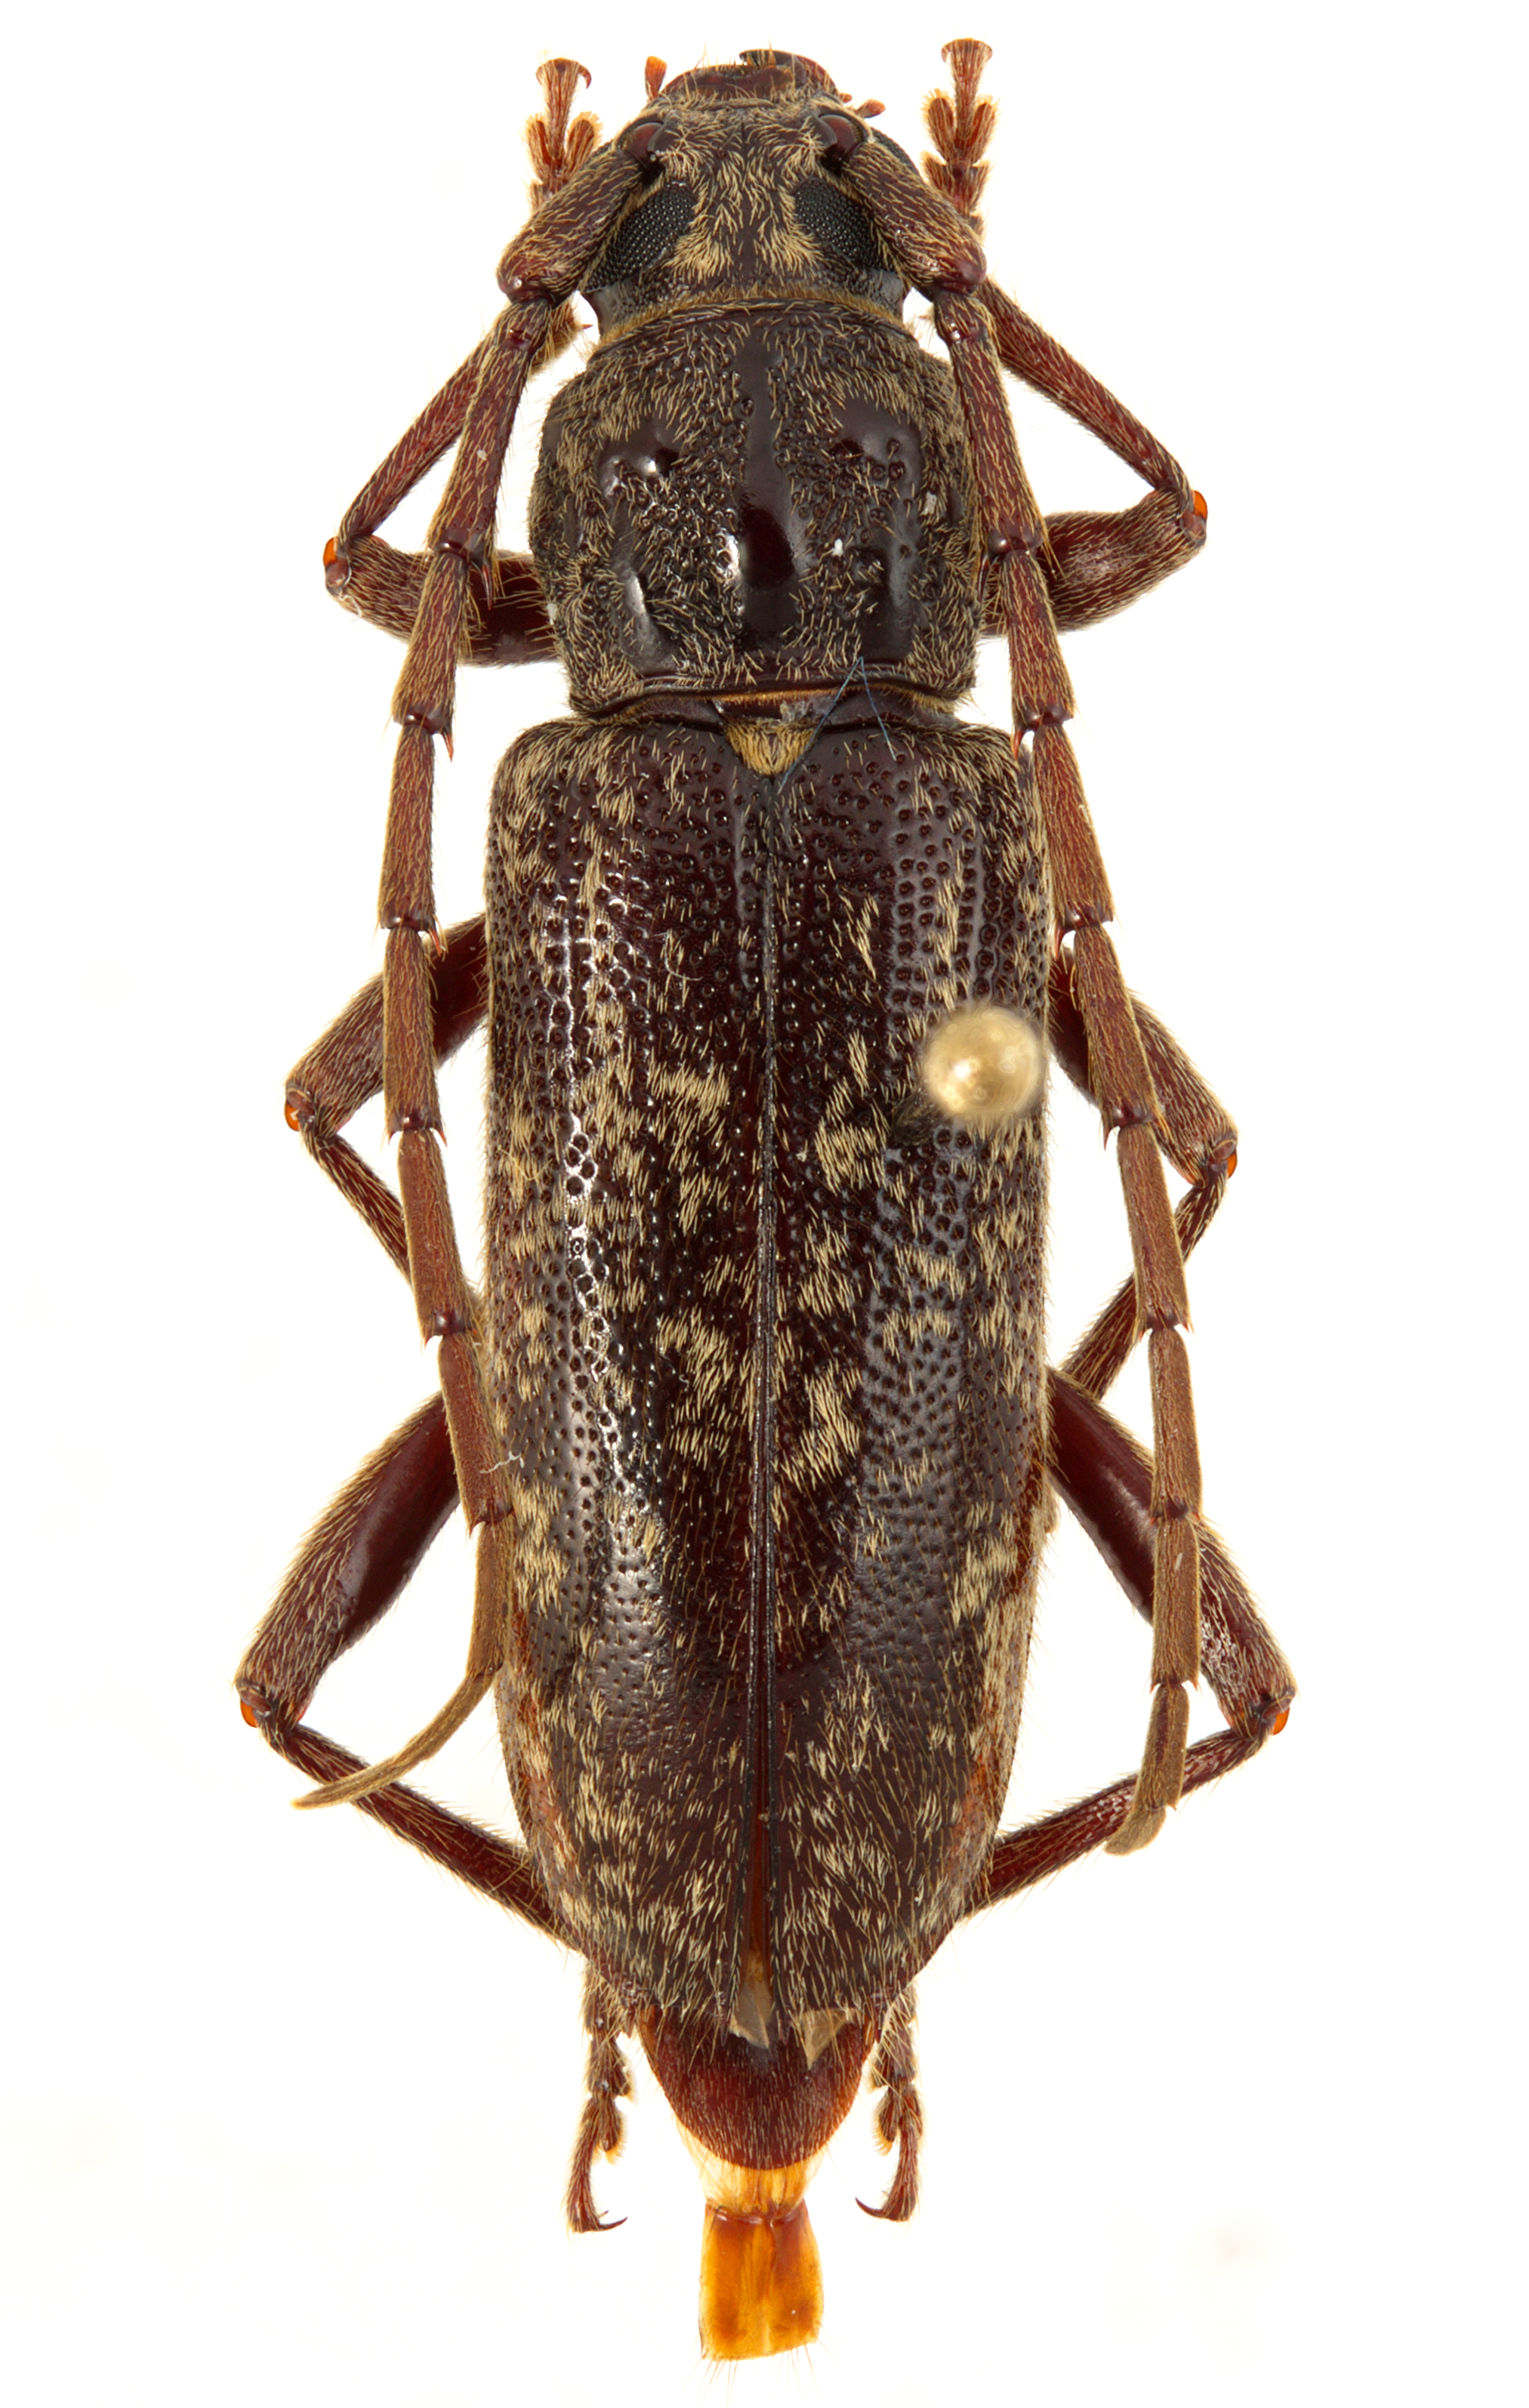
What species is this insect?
Parelaphidion aspersum
